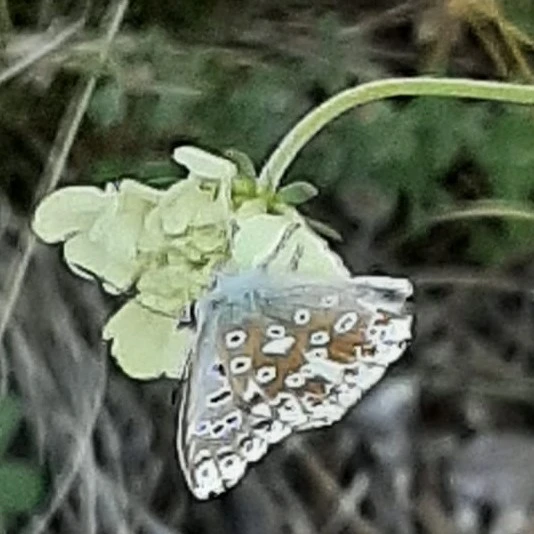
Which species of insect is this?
Lysandra coridon
